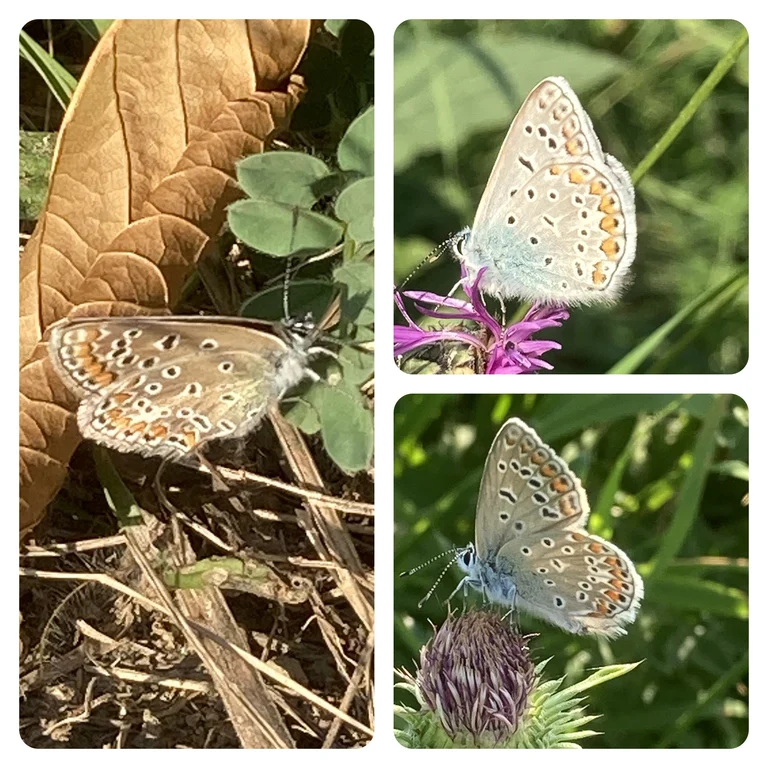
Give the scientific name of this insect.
Polyommatus icarus
